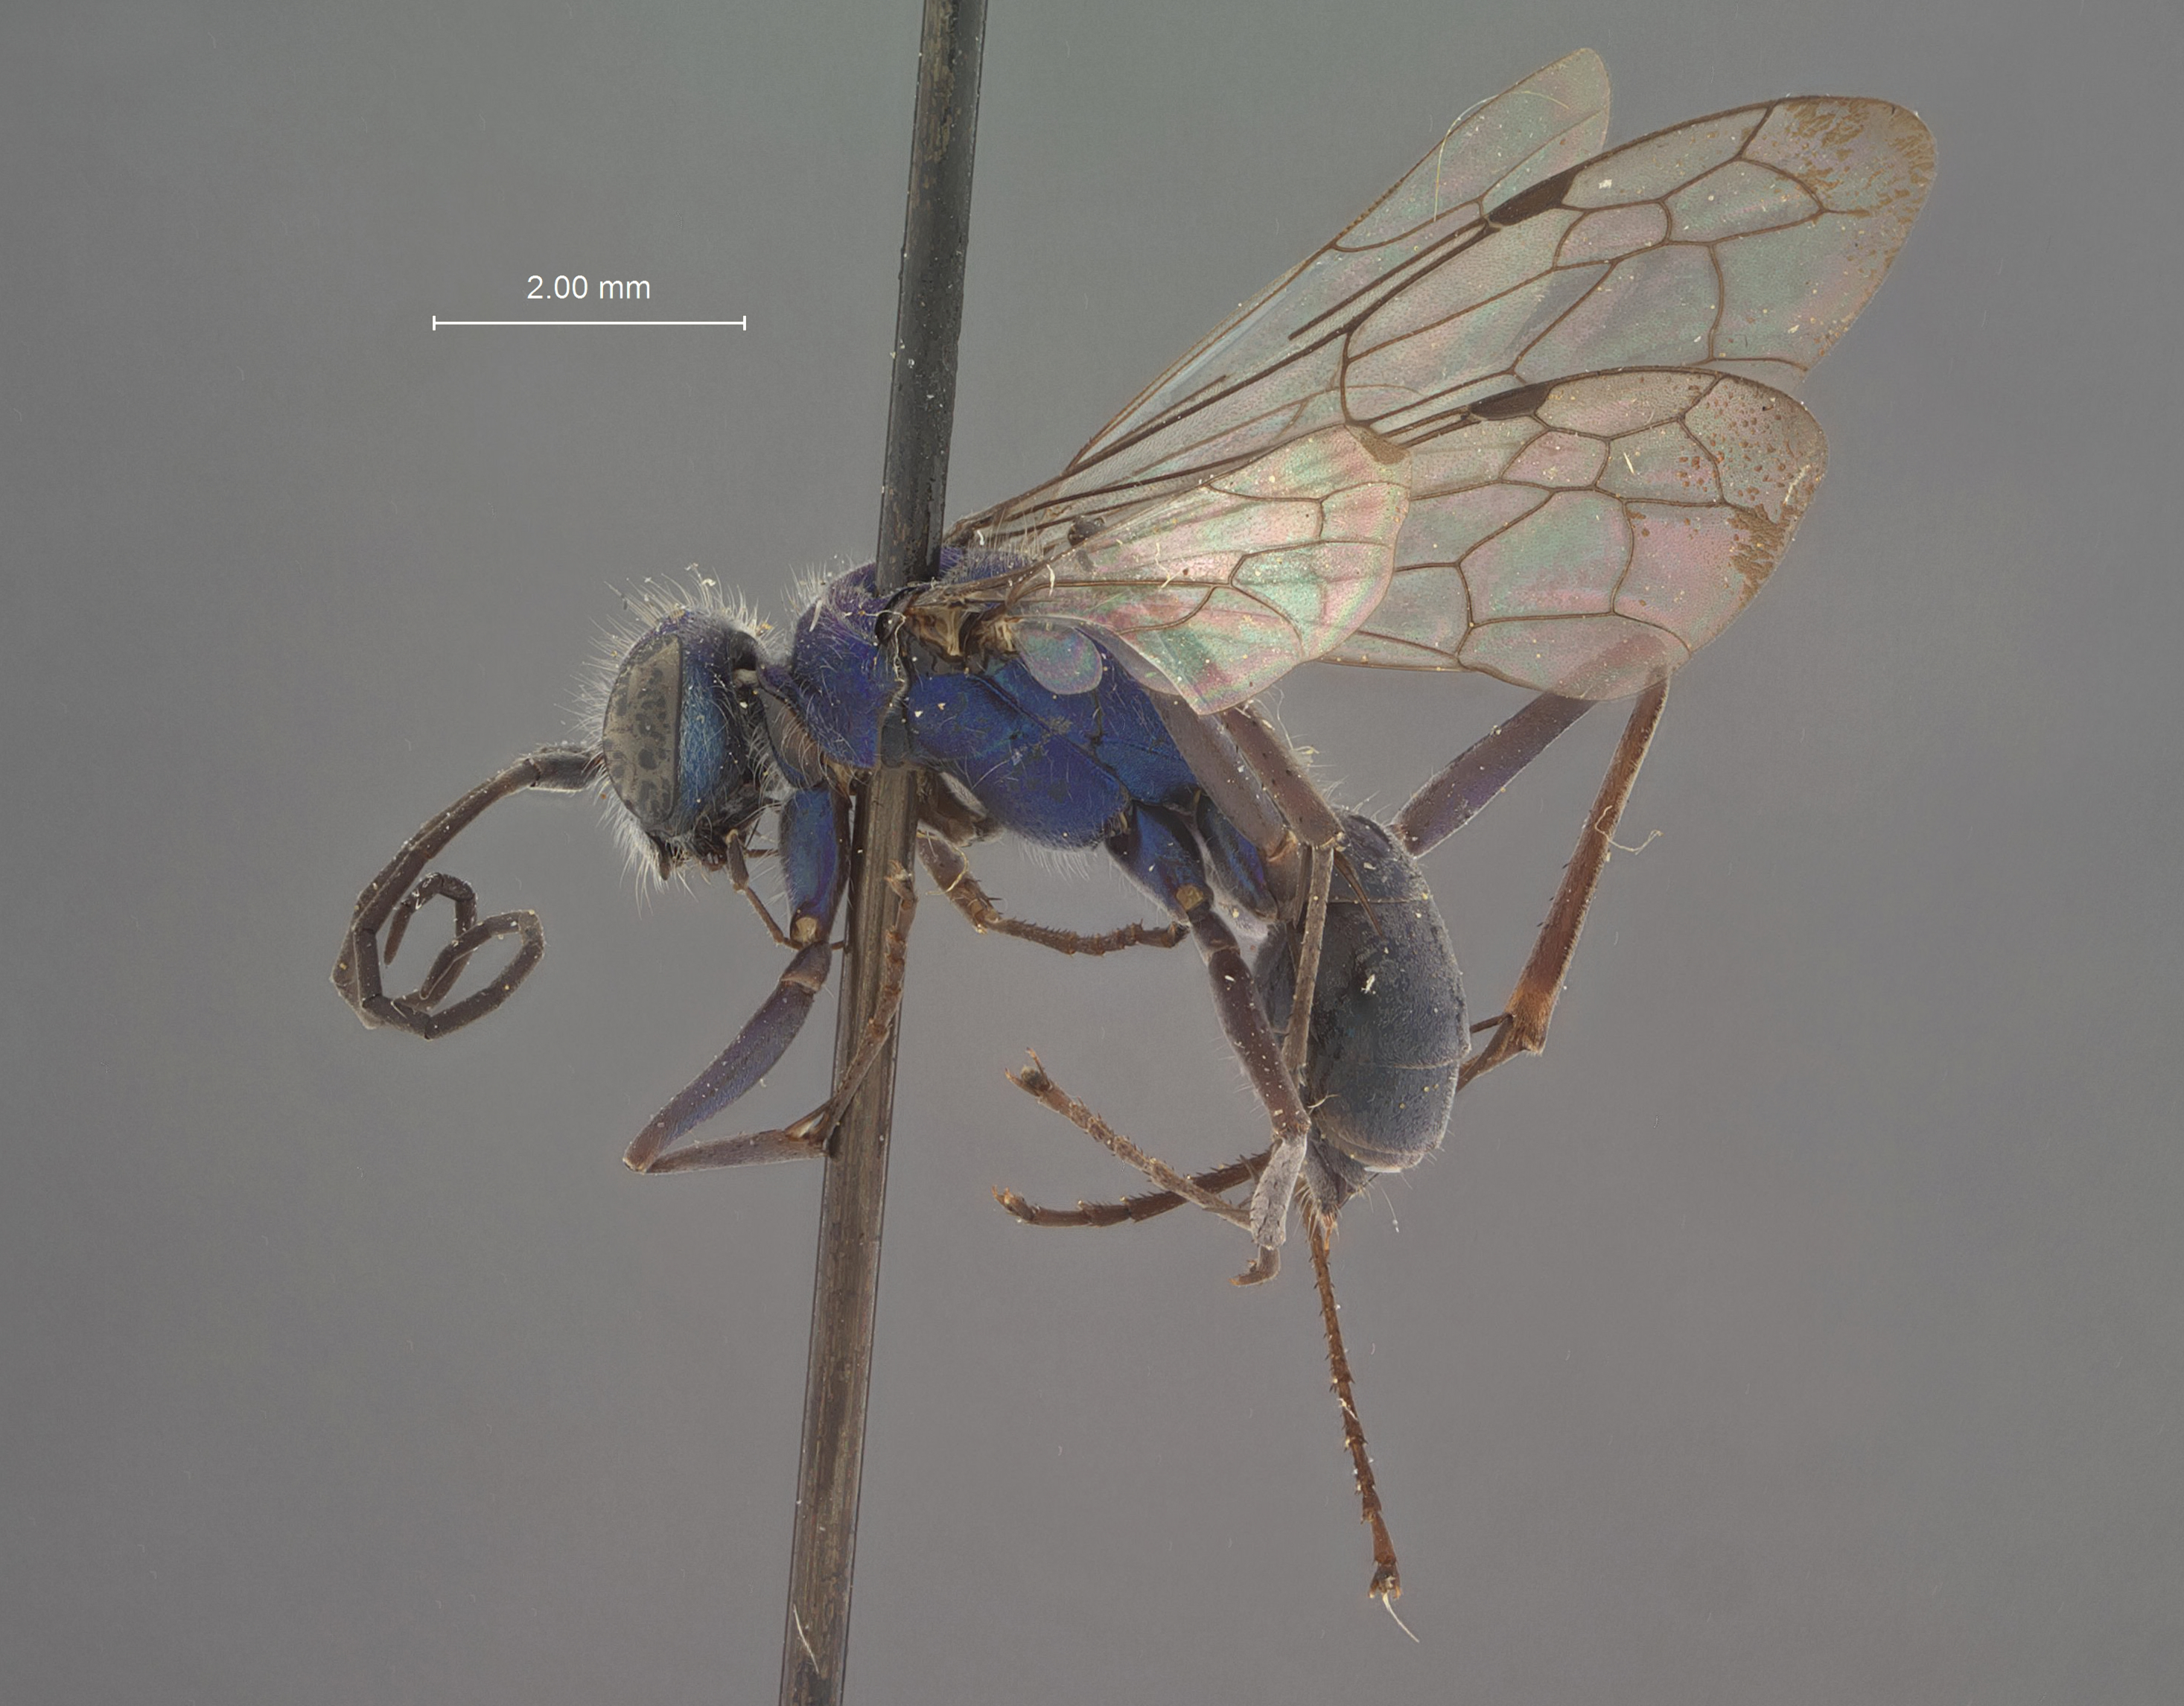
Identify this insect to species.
Auplopus kathryni
